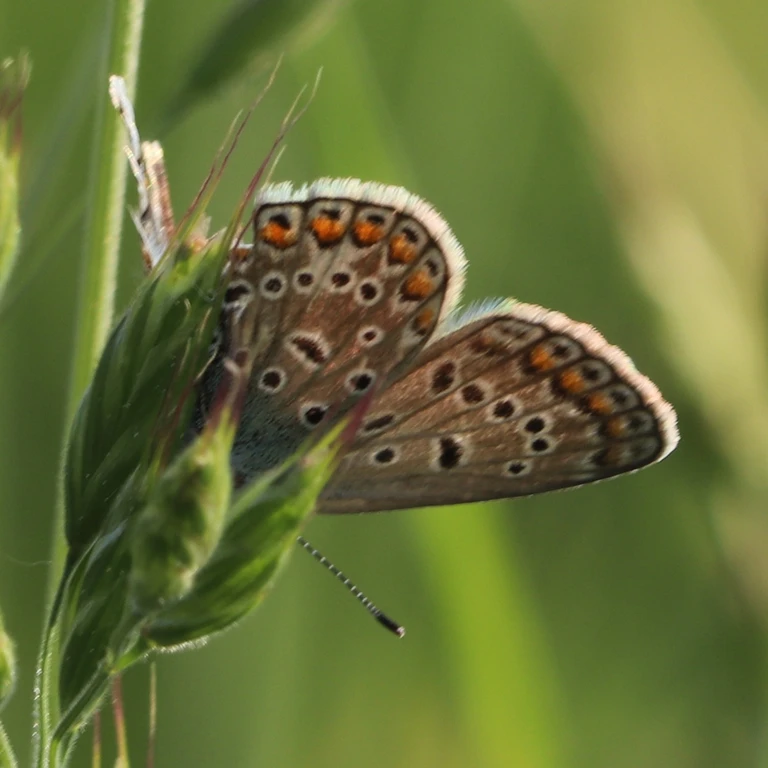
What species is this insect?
Polyommatus icarus
